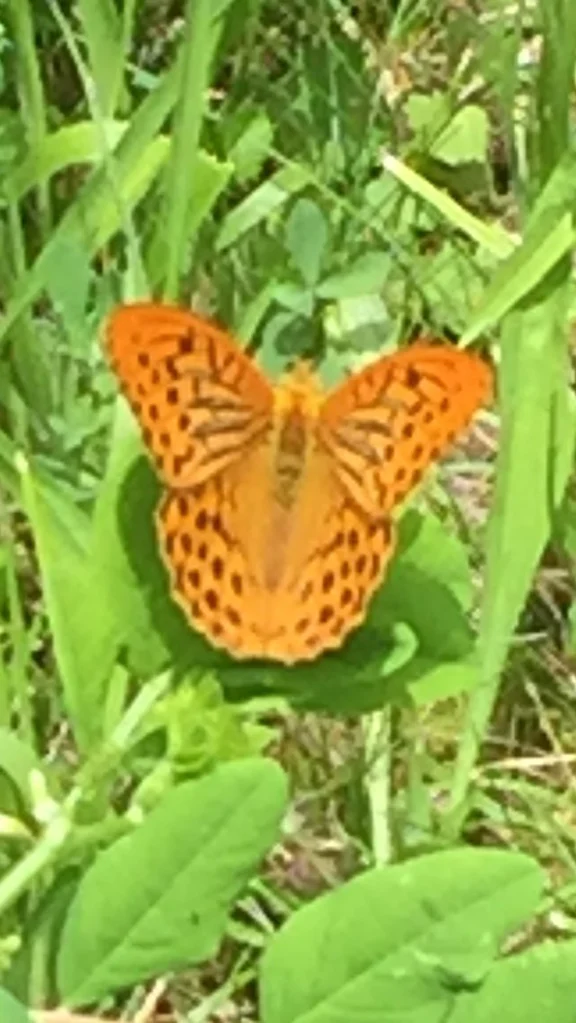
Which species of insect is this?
Argynnis paphia
